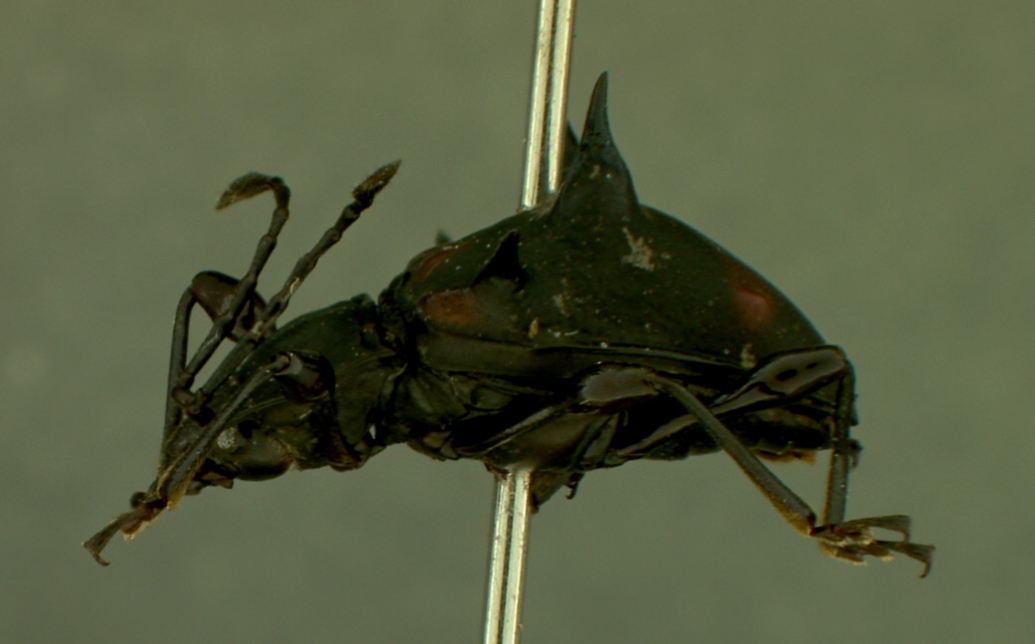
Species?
Amphisternus bakeri
